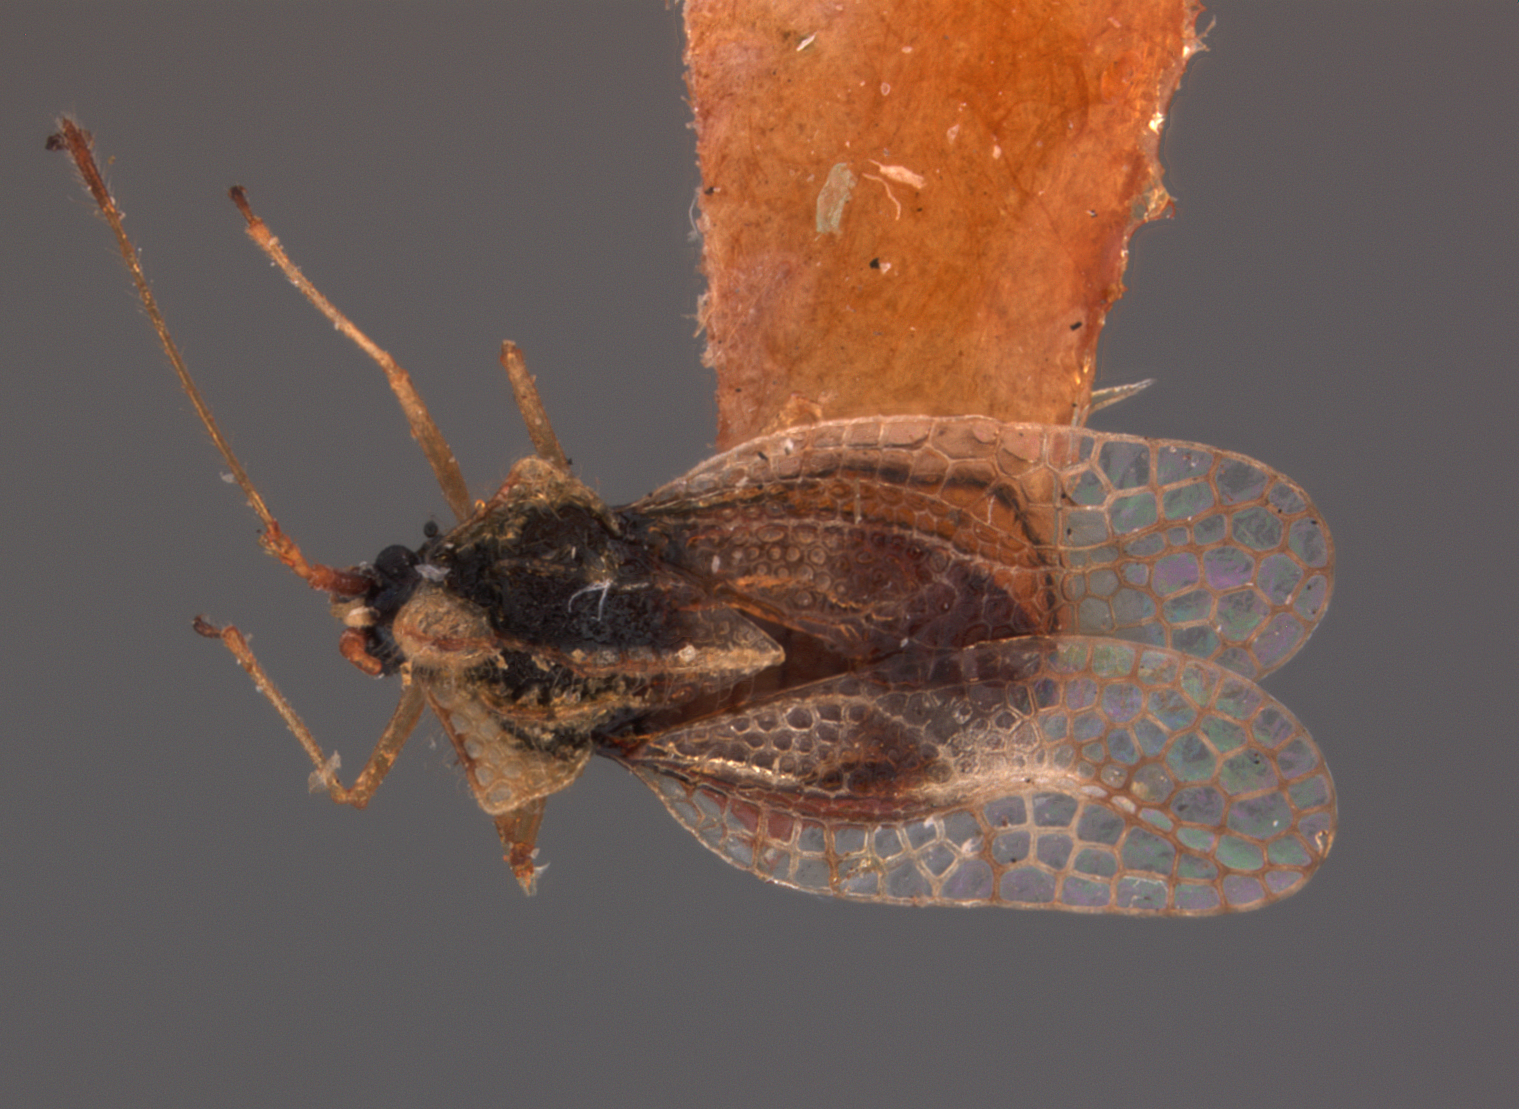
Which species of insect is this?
Gargaphia bimaculata
